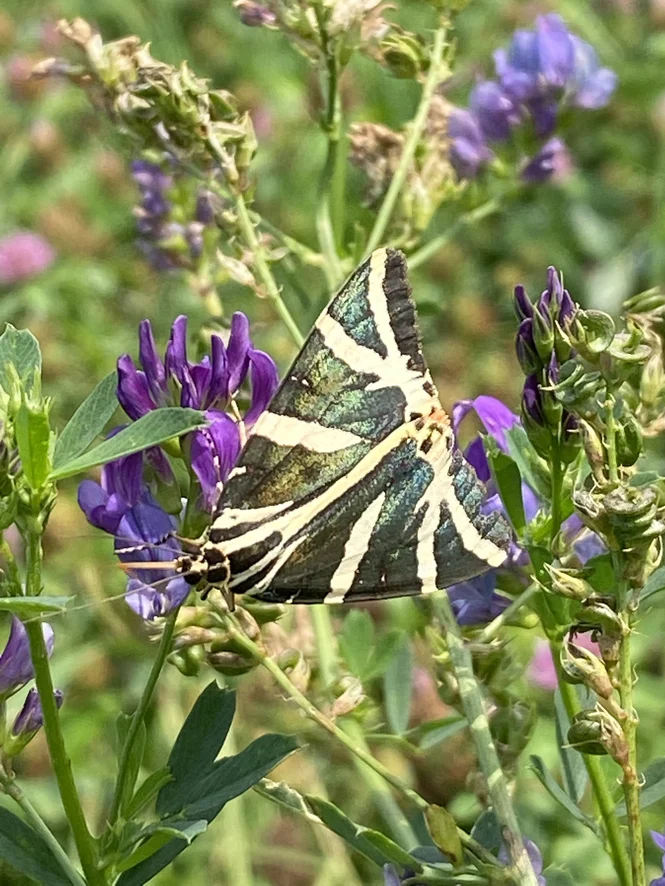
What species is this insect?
Euplagia quadripunctaria
